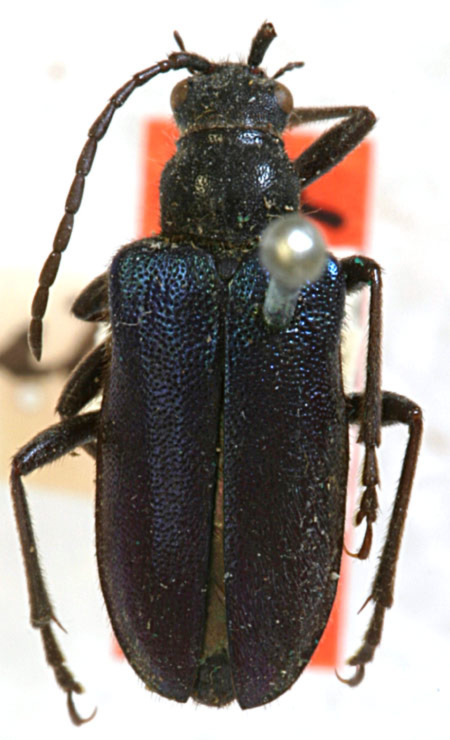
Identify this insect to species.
Brachysomida celestina (also Brachysomida californica)
